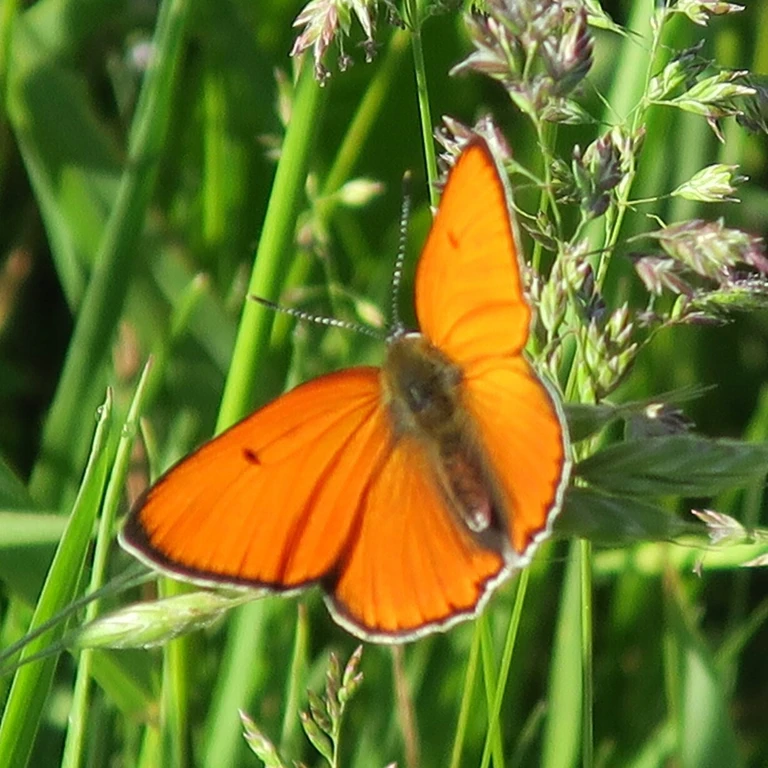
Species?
Lycaena dispar
